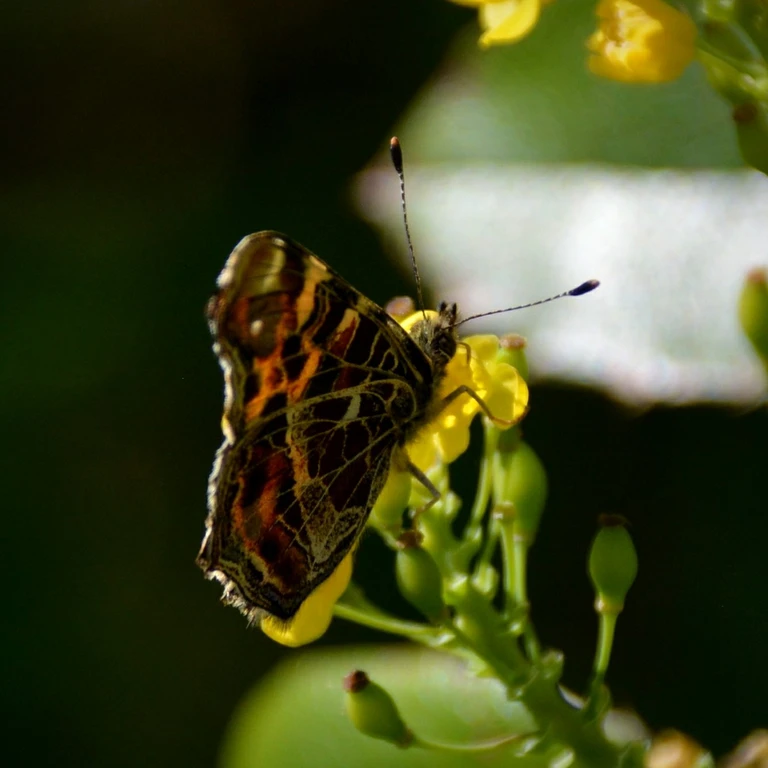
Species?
Araschnia levana
